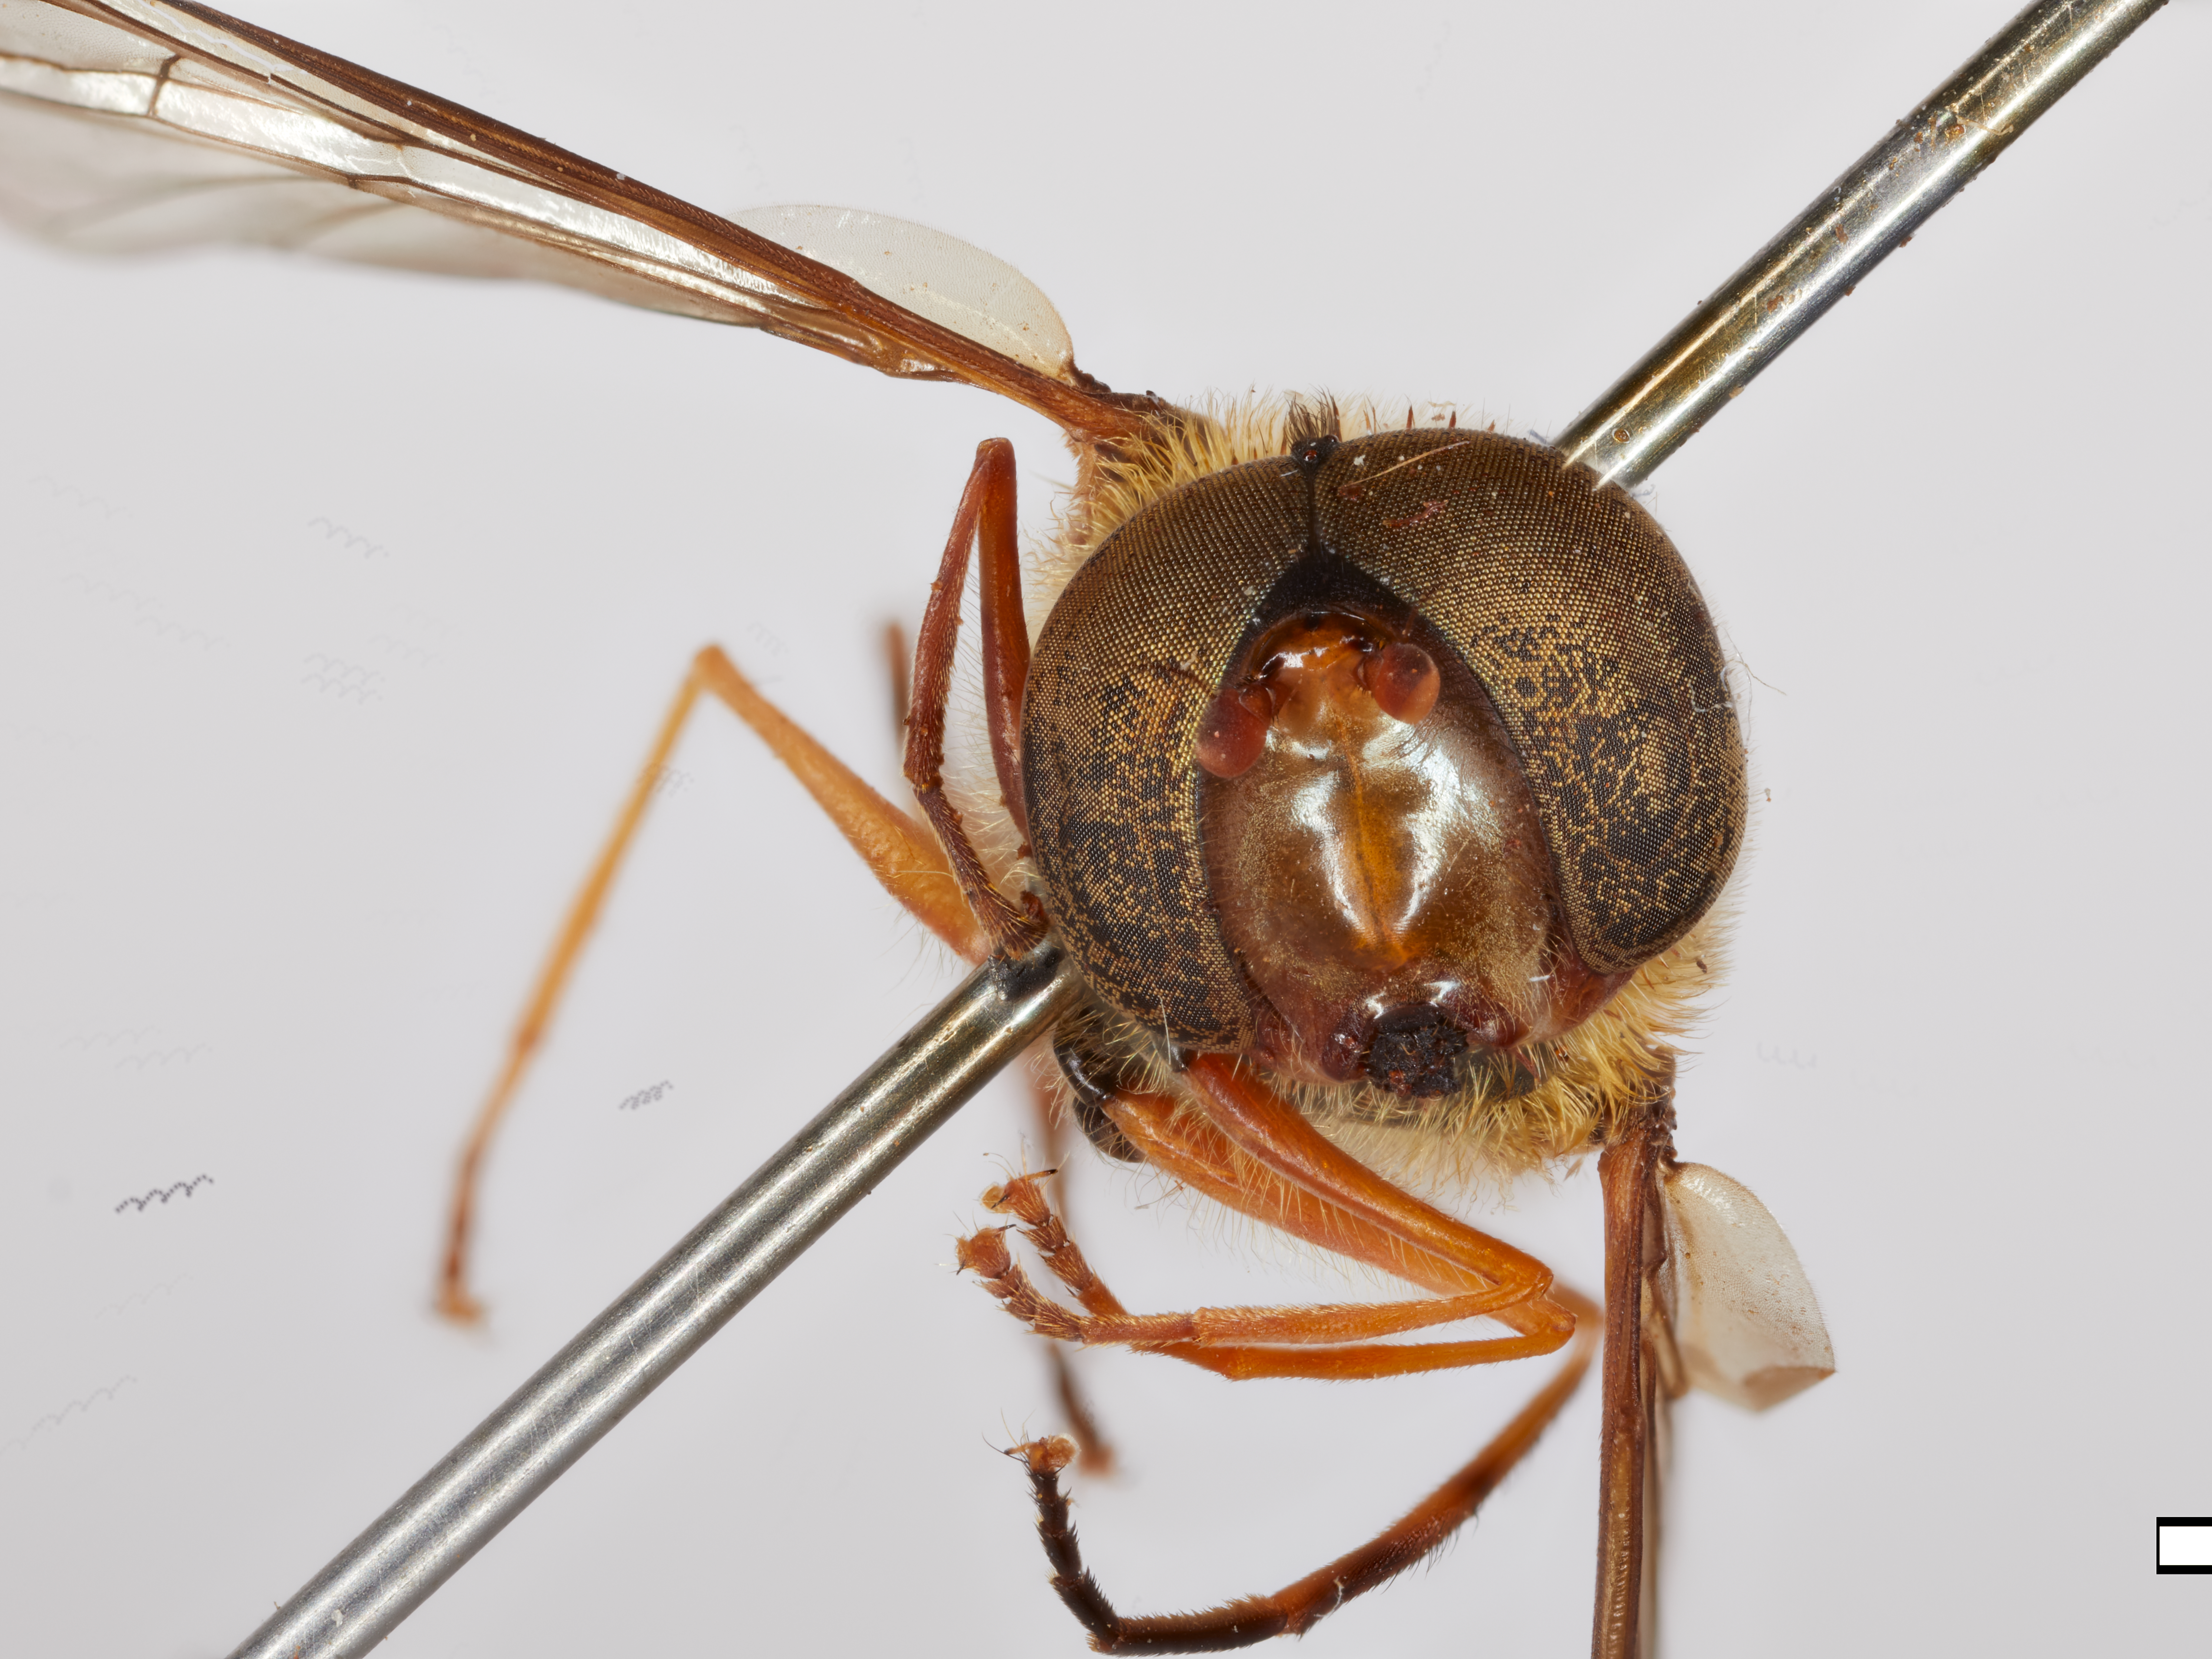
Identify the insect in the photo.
Syrphus dalhousiae
